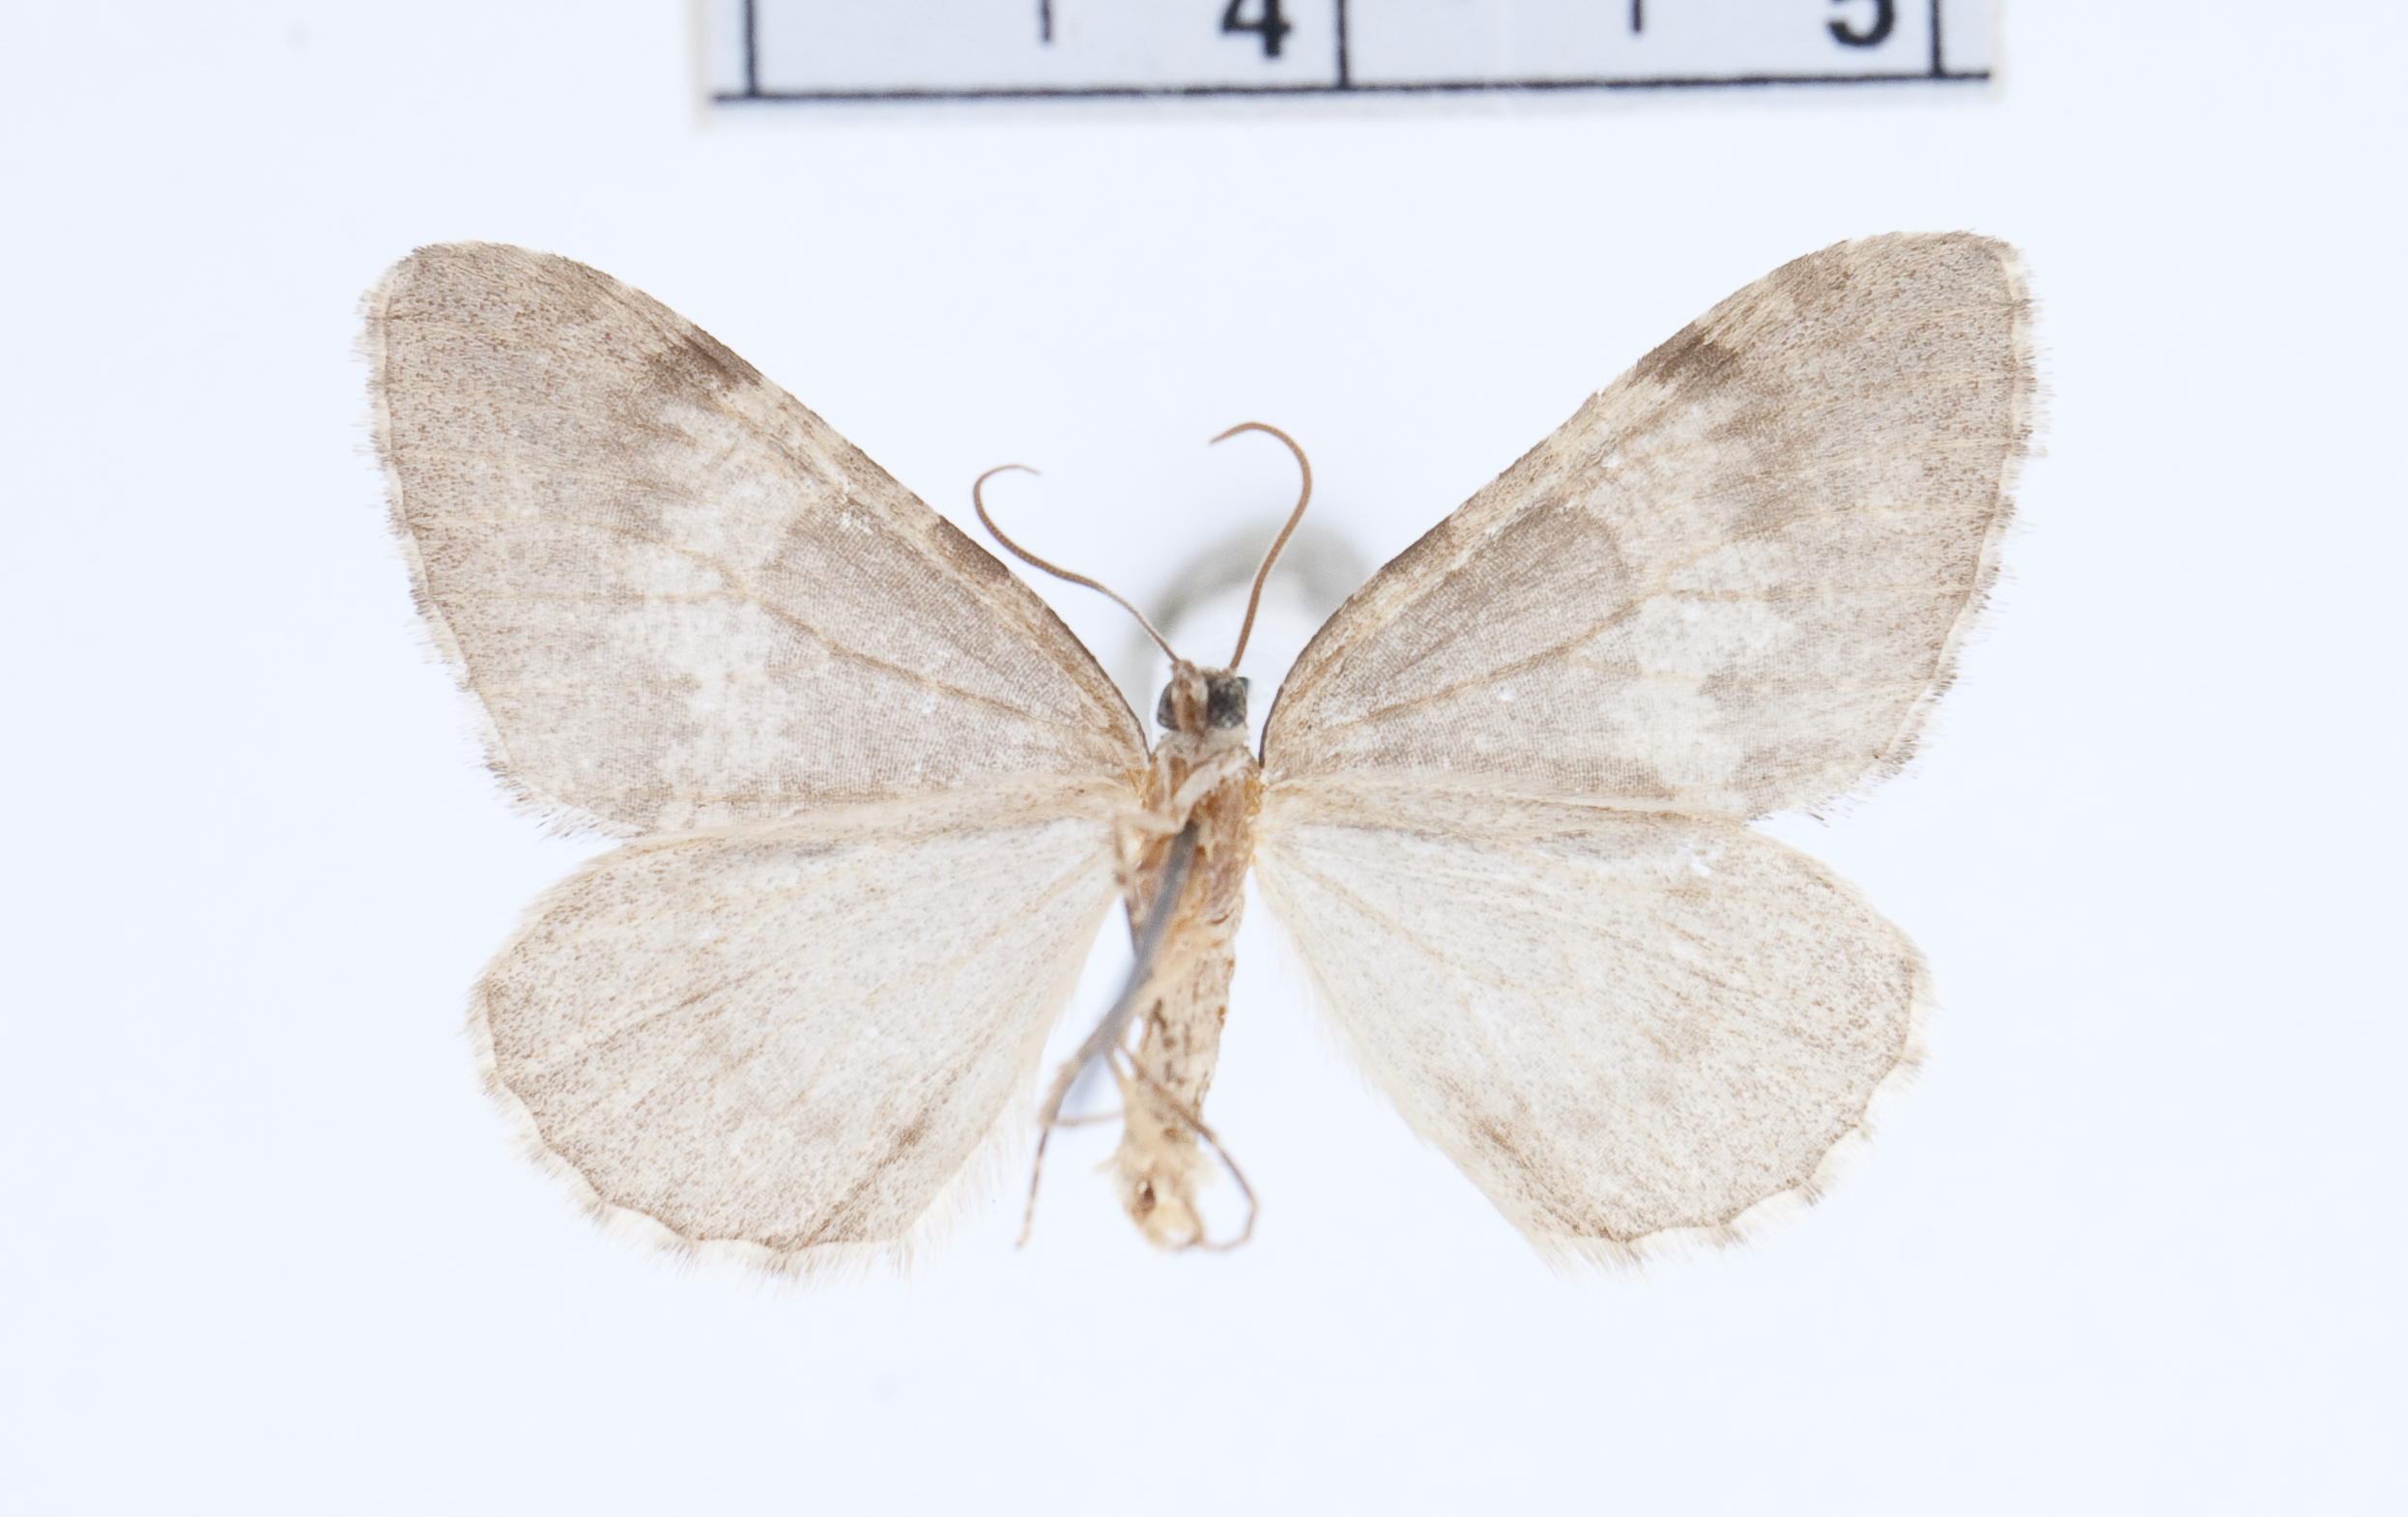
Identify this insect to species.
Hydriomena cochizeata
